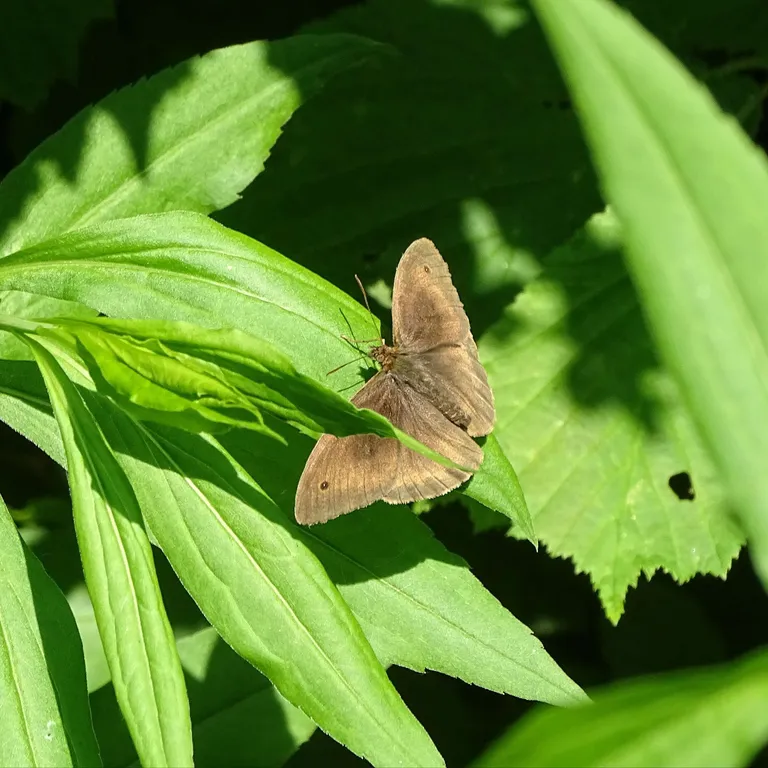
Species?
Maniola jurtina
